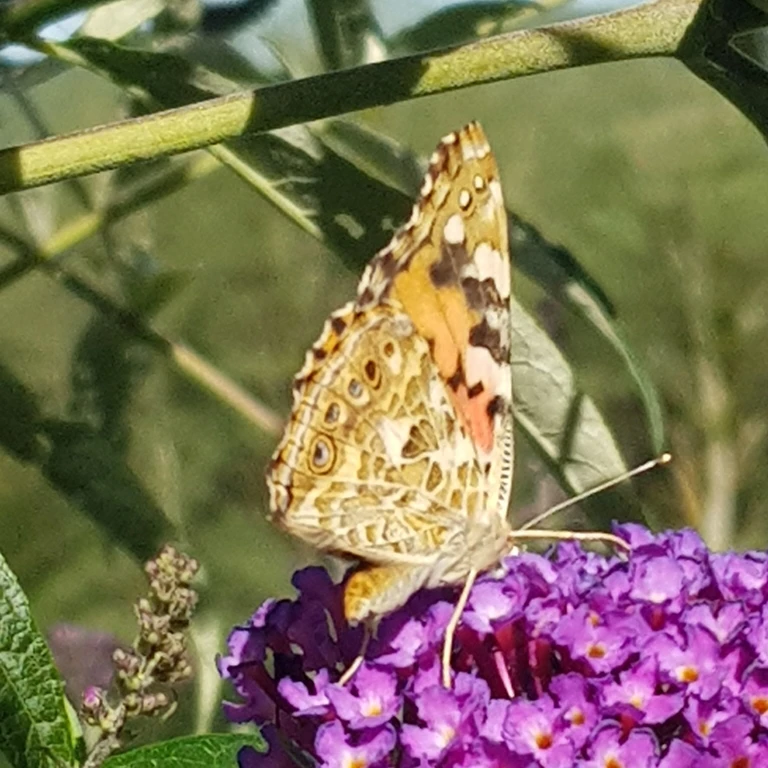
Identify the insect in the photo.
Vanessa cardui
